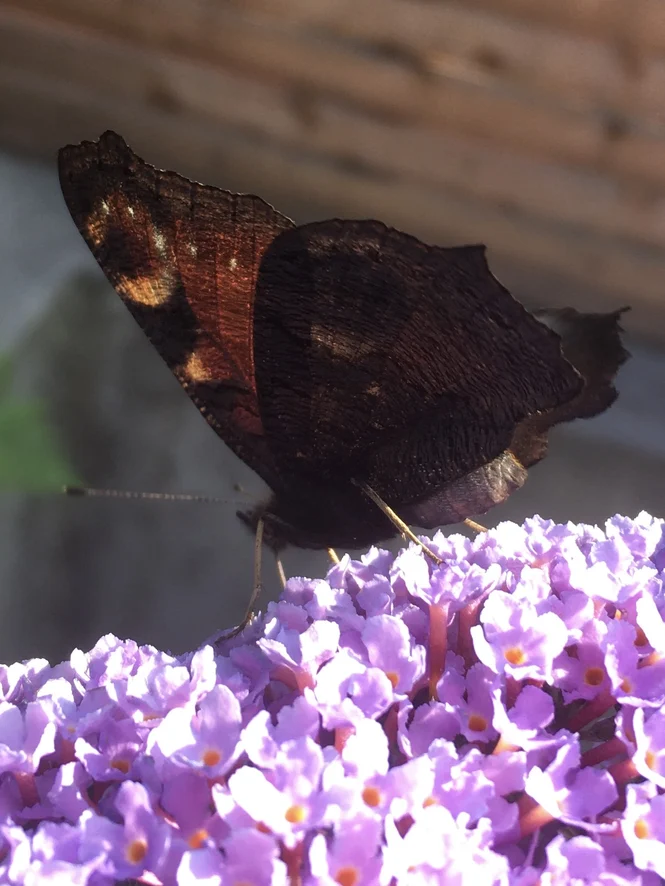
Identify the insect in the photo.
Aglais io
